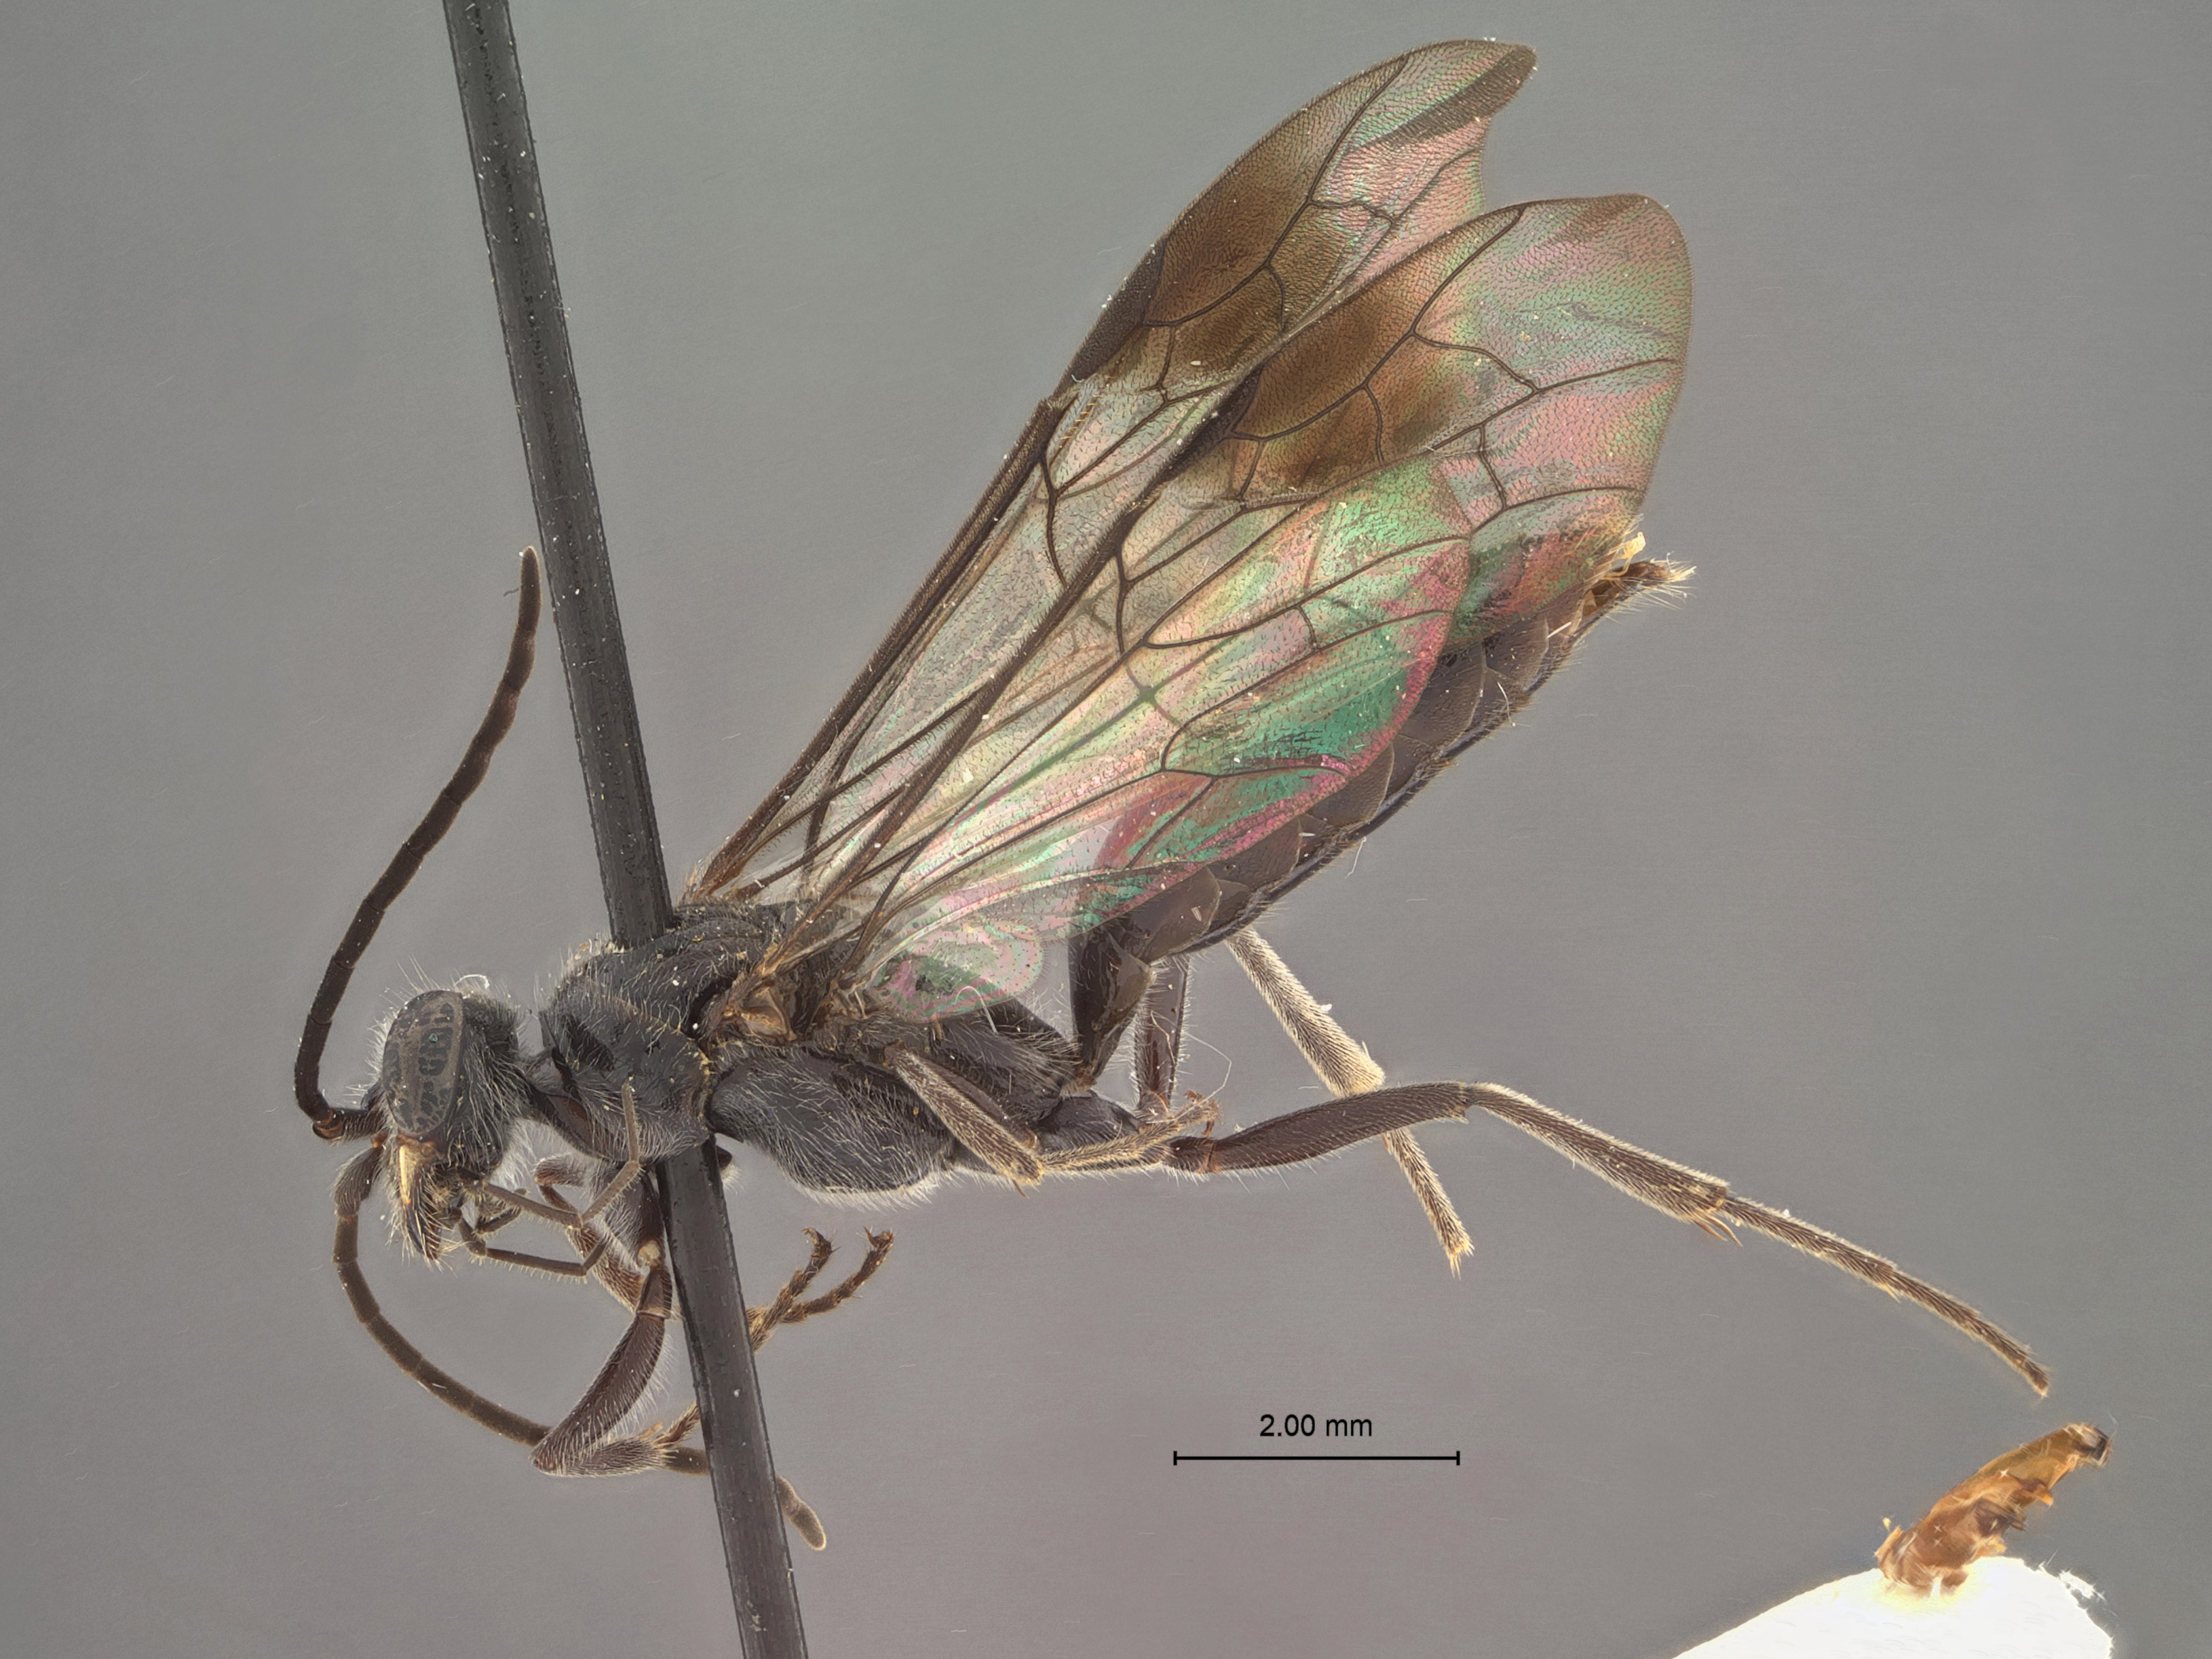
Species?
Aelurus concava
